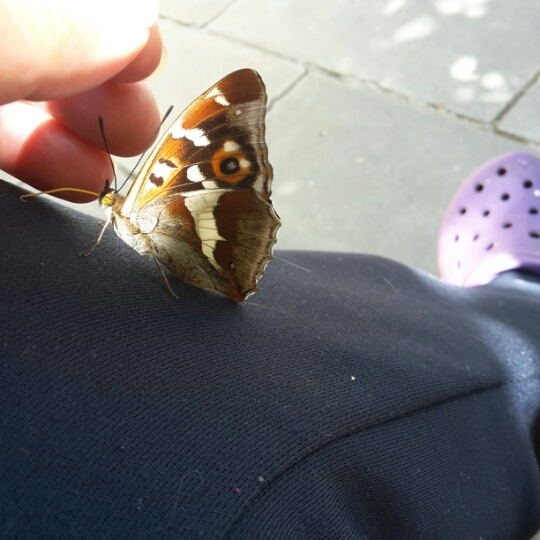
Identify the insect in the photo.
Apatura iris
